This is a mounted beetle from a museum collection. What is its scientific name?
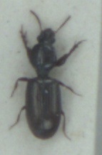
Dyschirius salinus
